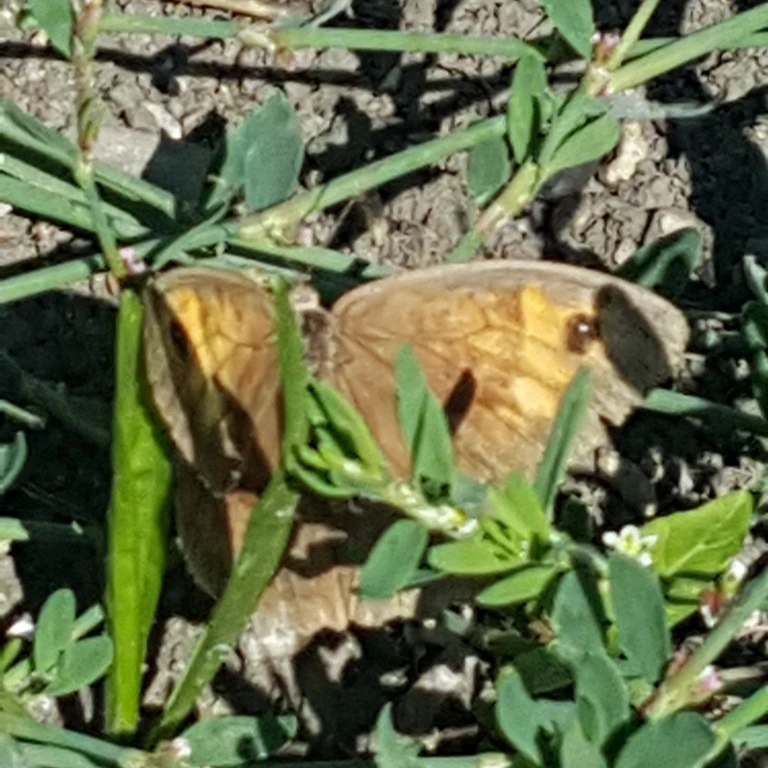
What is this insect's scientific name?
Maniola jurtina
